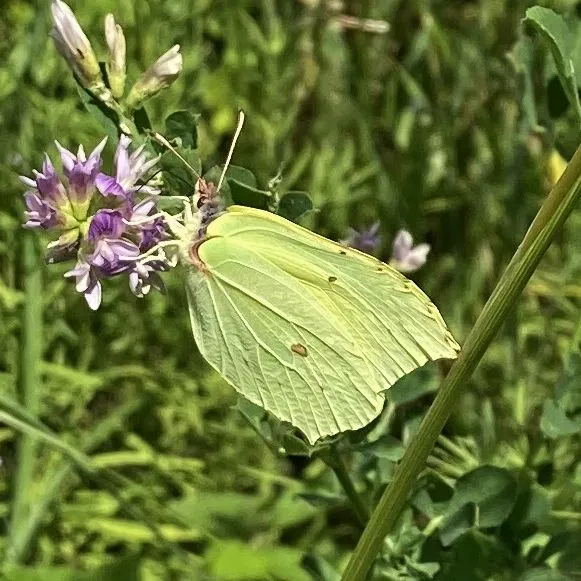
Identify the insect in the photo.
Gonepteryx rhamni
